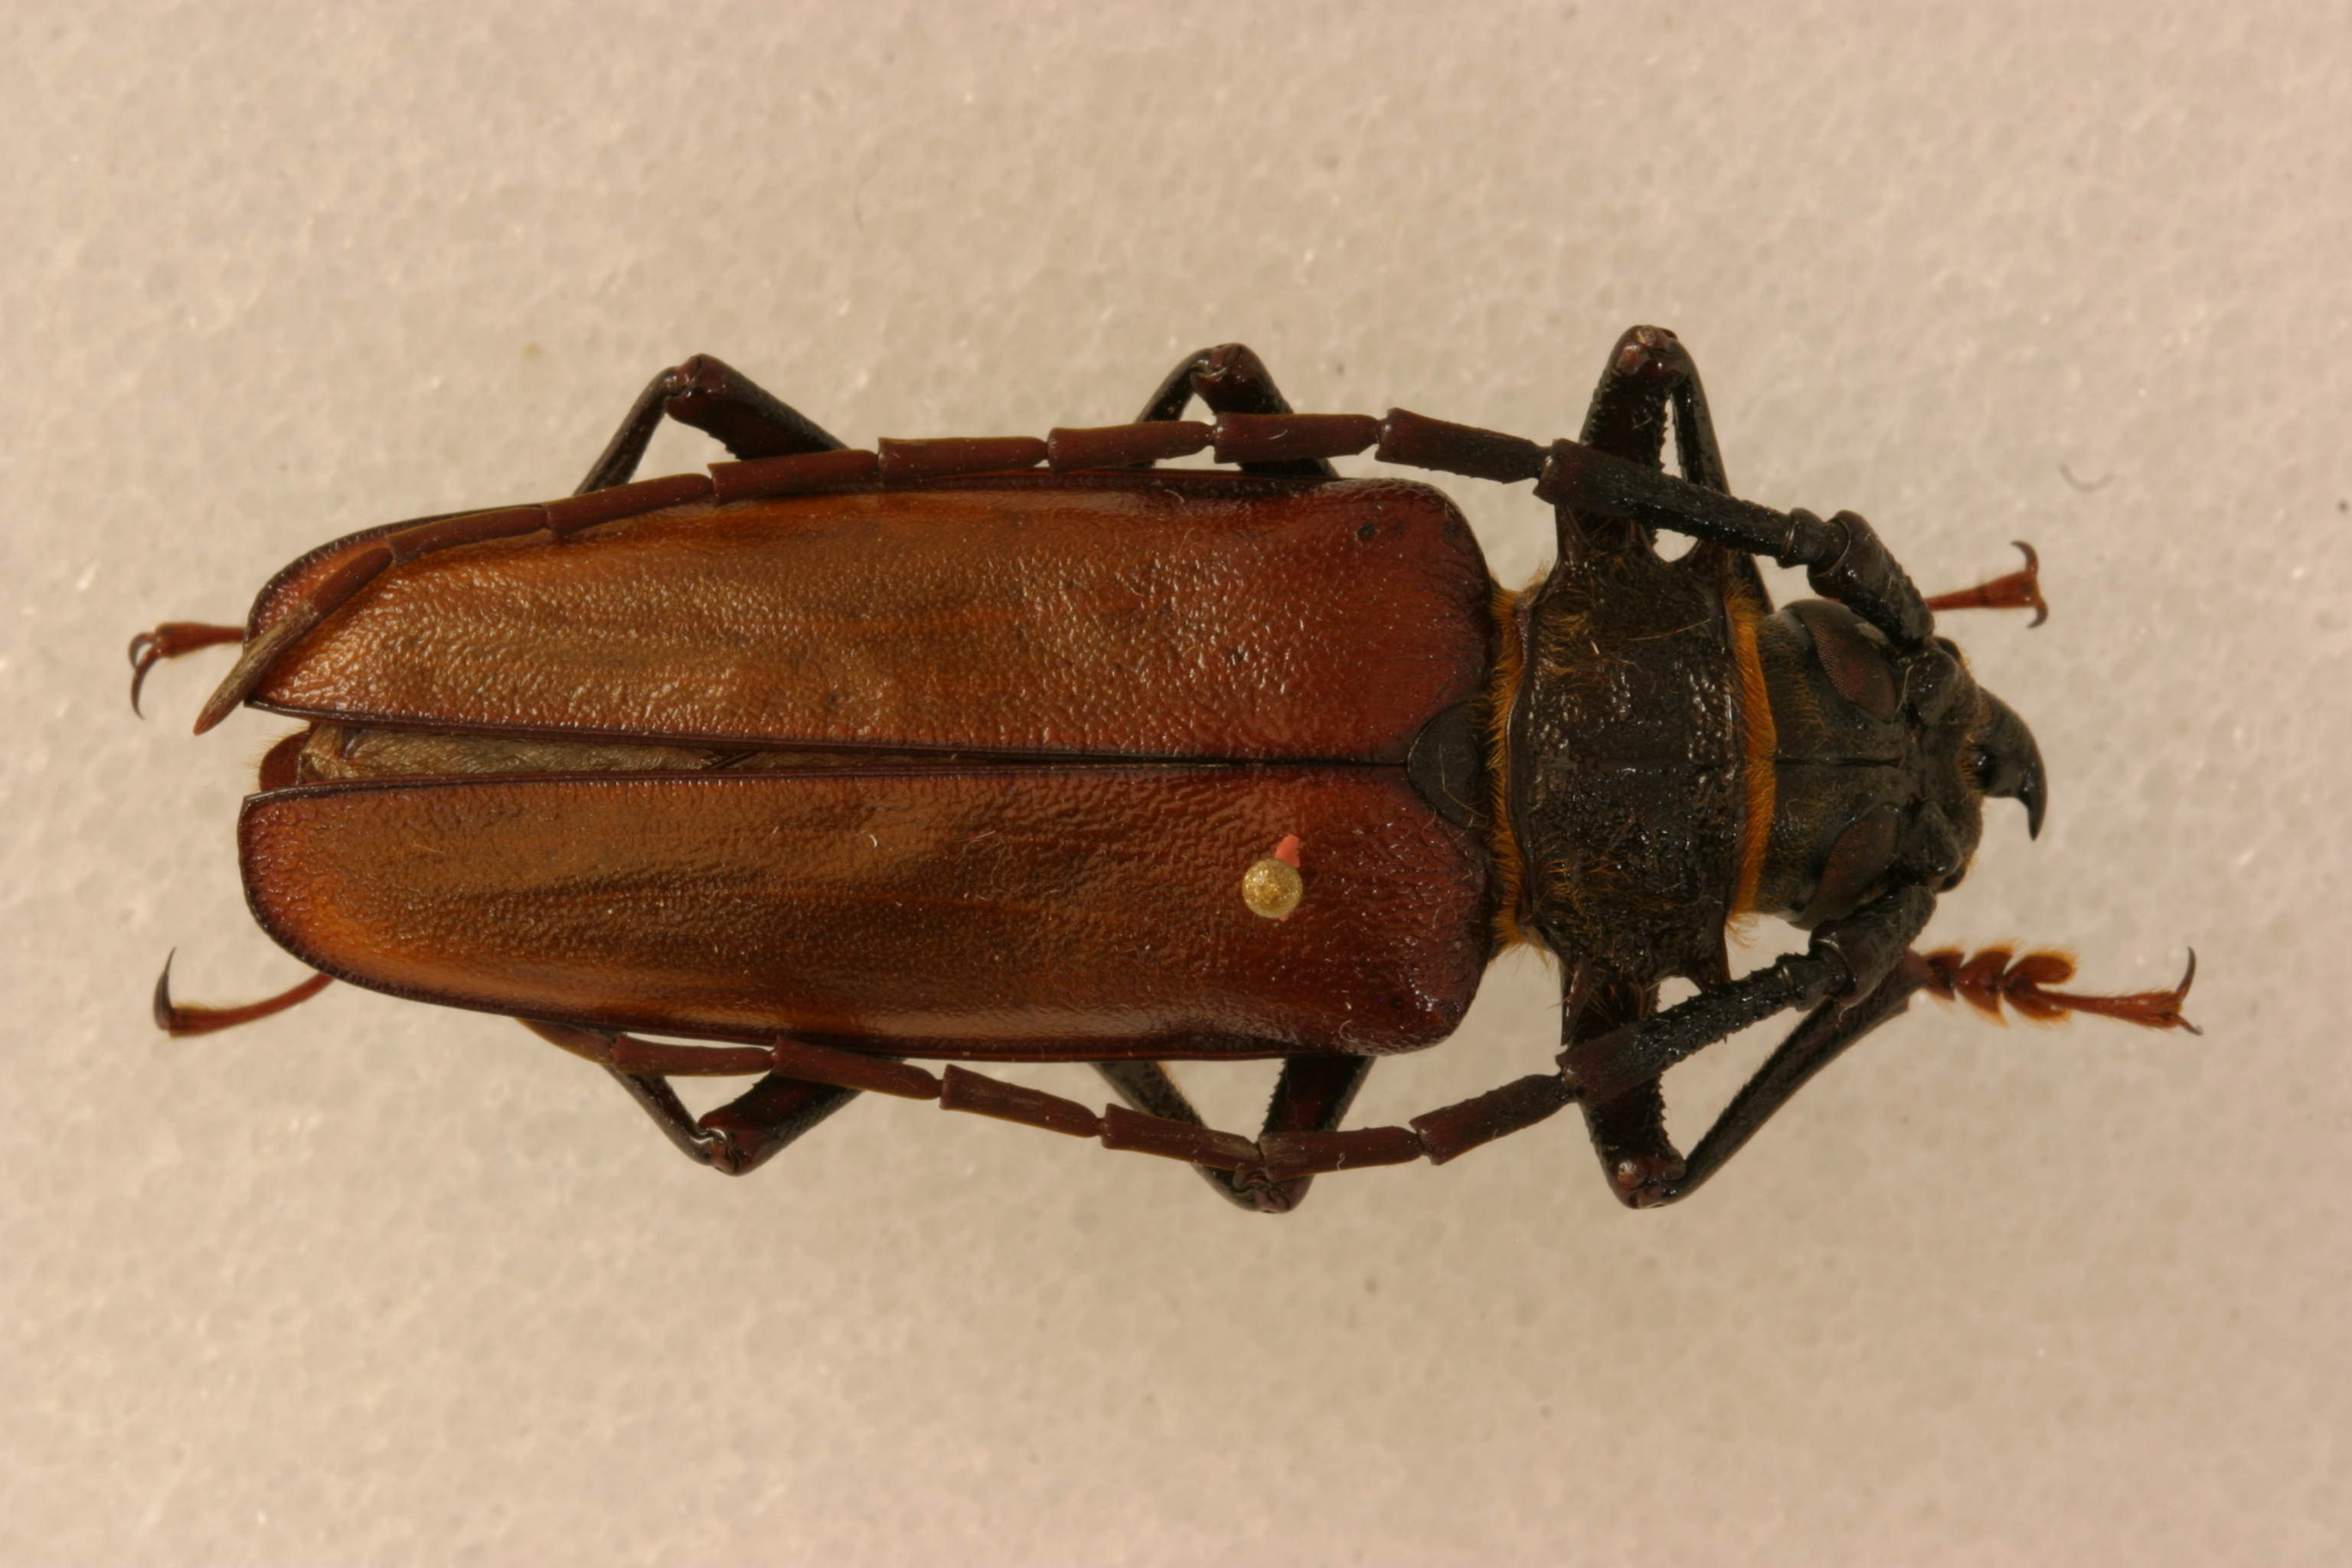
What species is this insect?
Derobrachus wappesi
